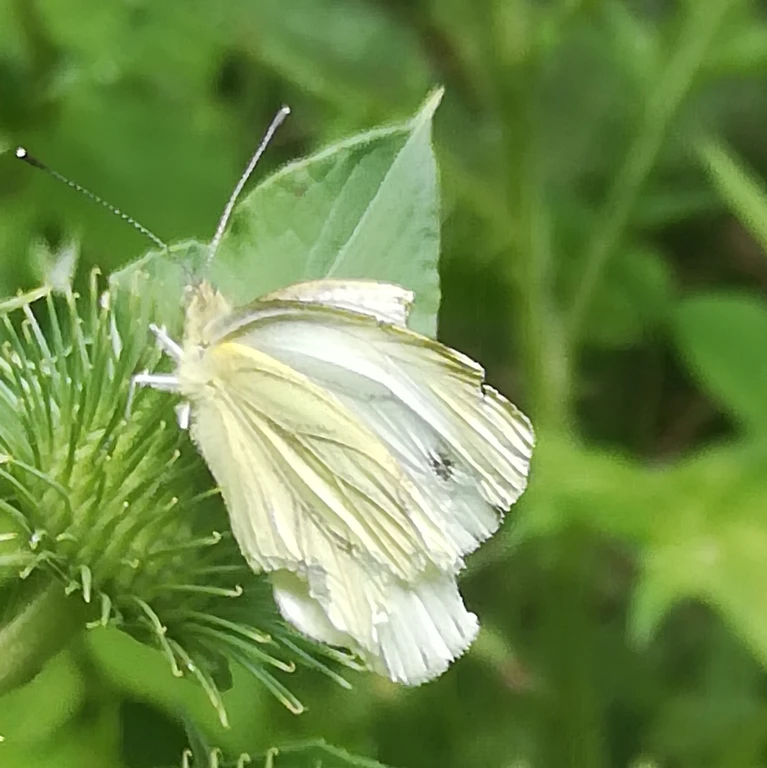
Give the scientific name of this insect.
Pieris napi
